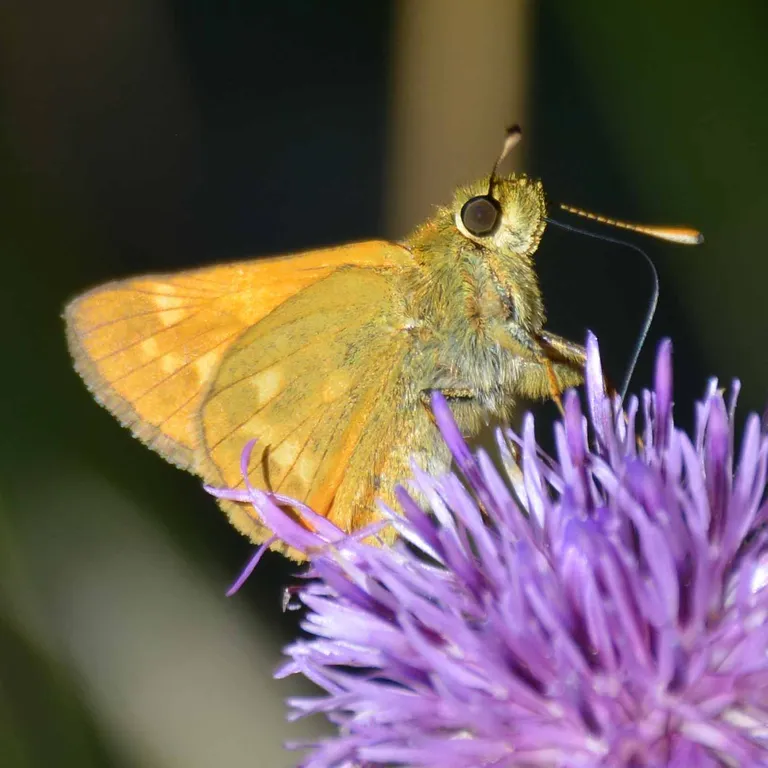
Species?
Ochlodes sylvanus (also Ochlodes venata)
